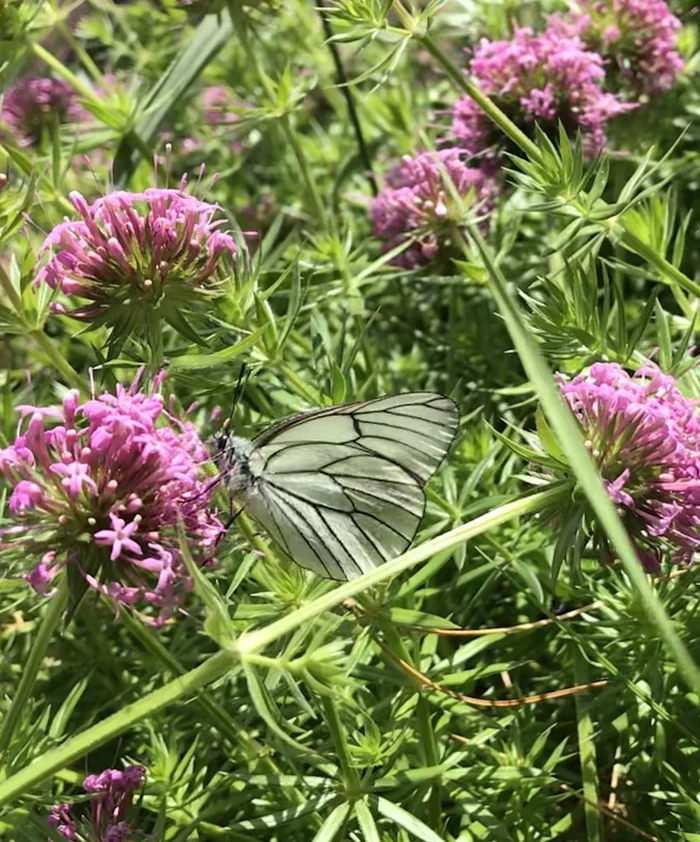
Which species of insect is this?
Aporia crataegi
